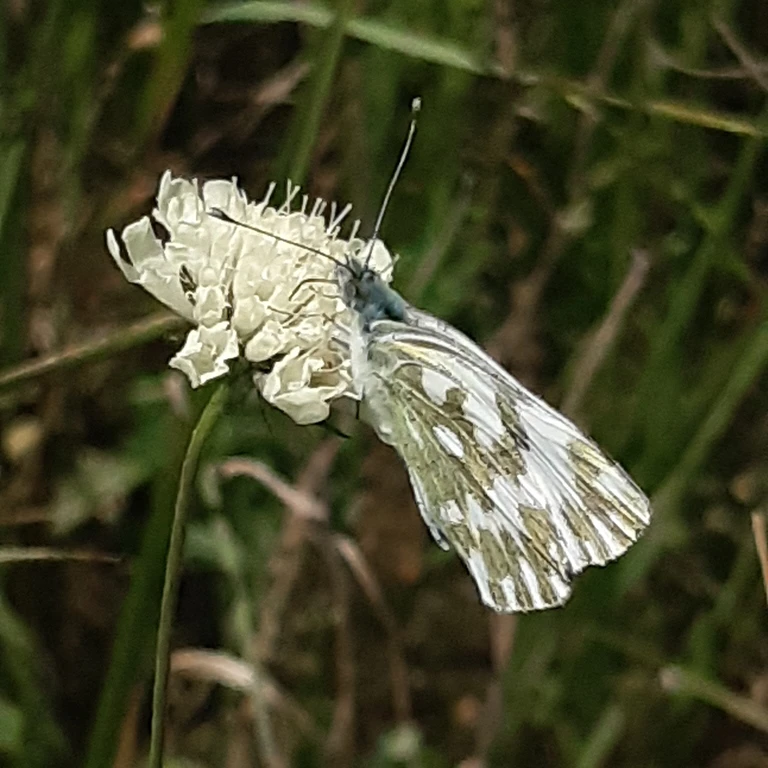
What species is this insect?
Pontia edusa
